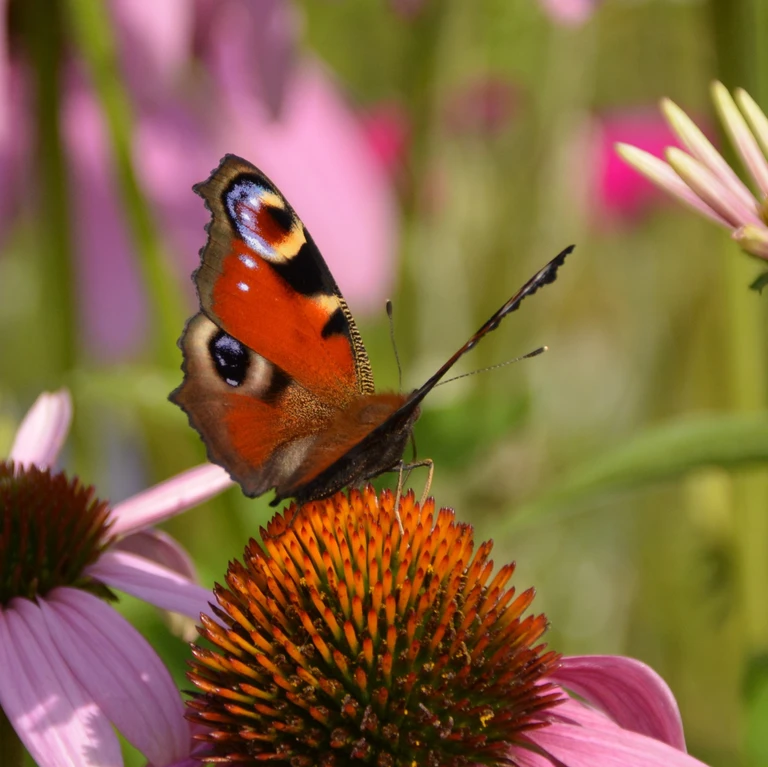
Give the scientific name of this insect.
Aglais io
